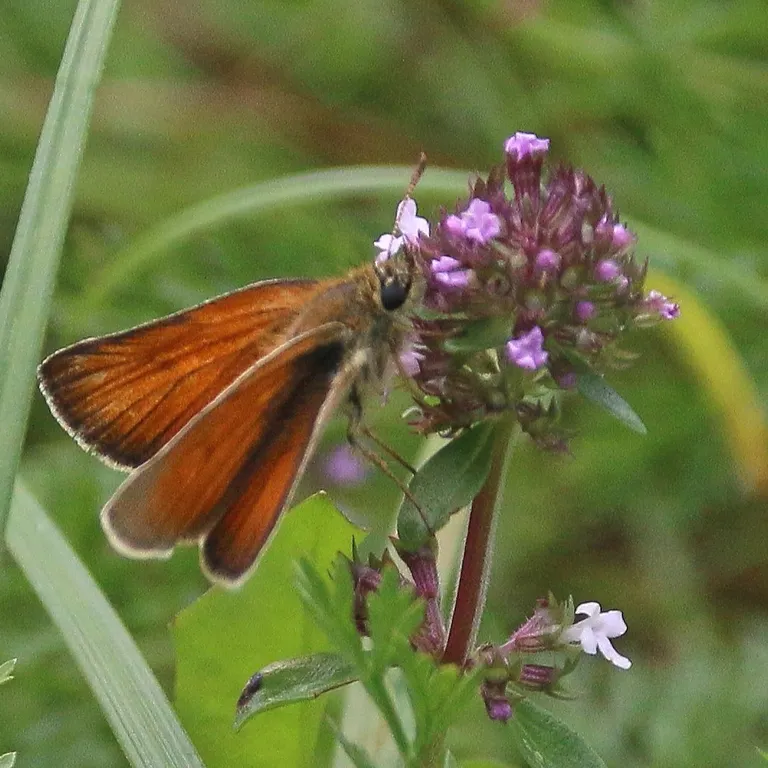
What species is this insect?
Thymelicus sylvestris
